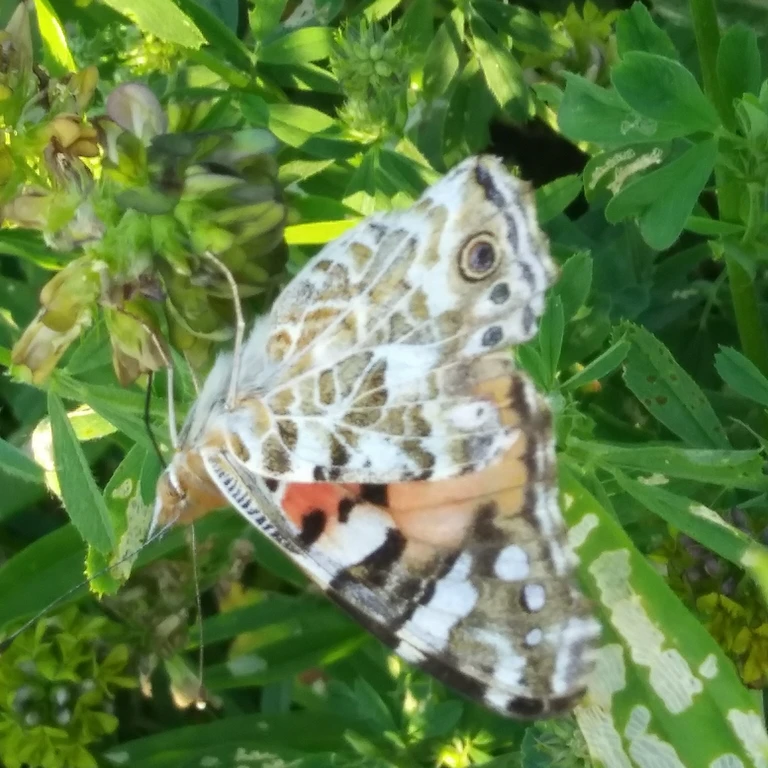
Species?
Vanessa cardui
